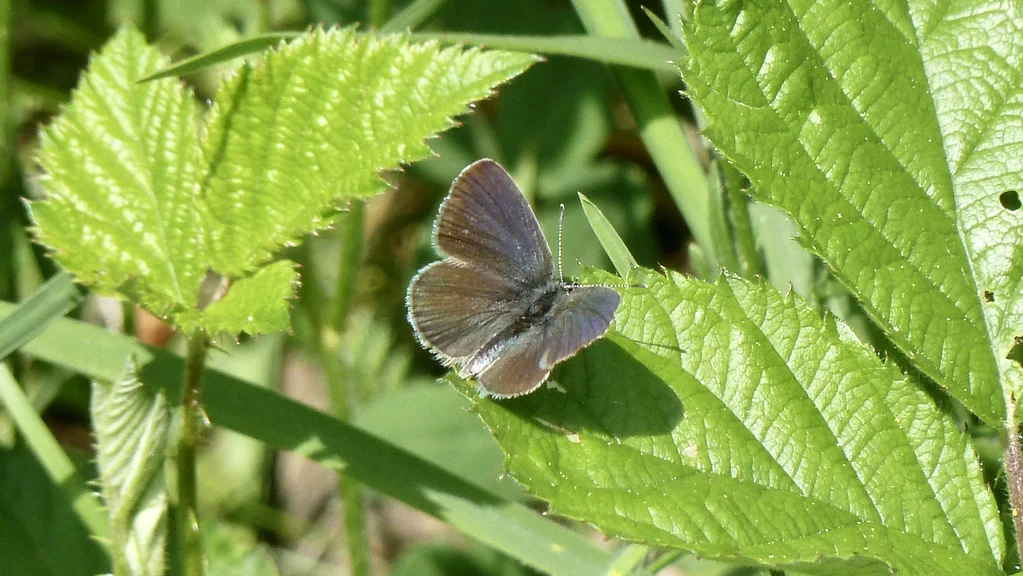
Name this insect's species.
Cupido minimus
